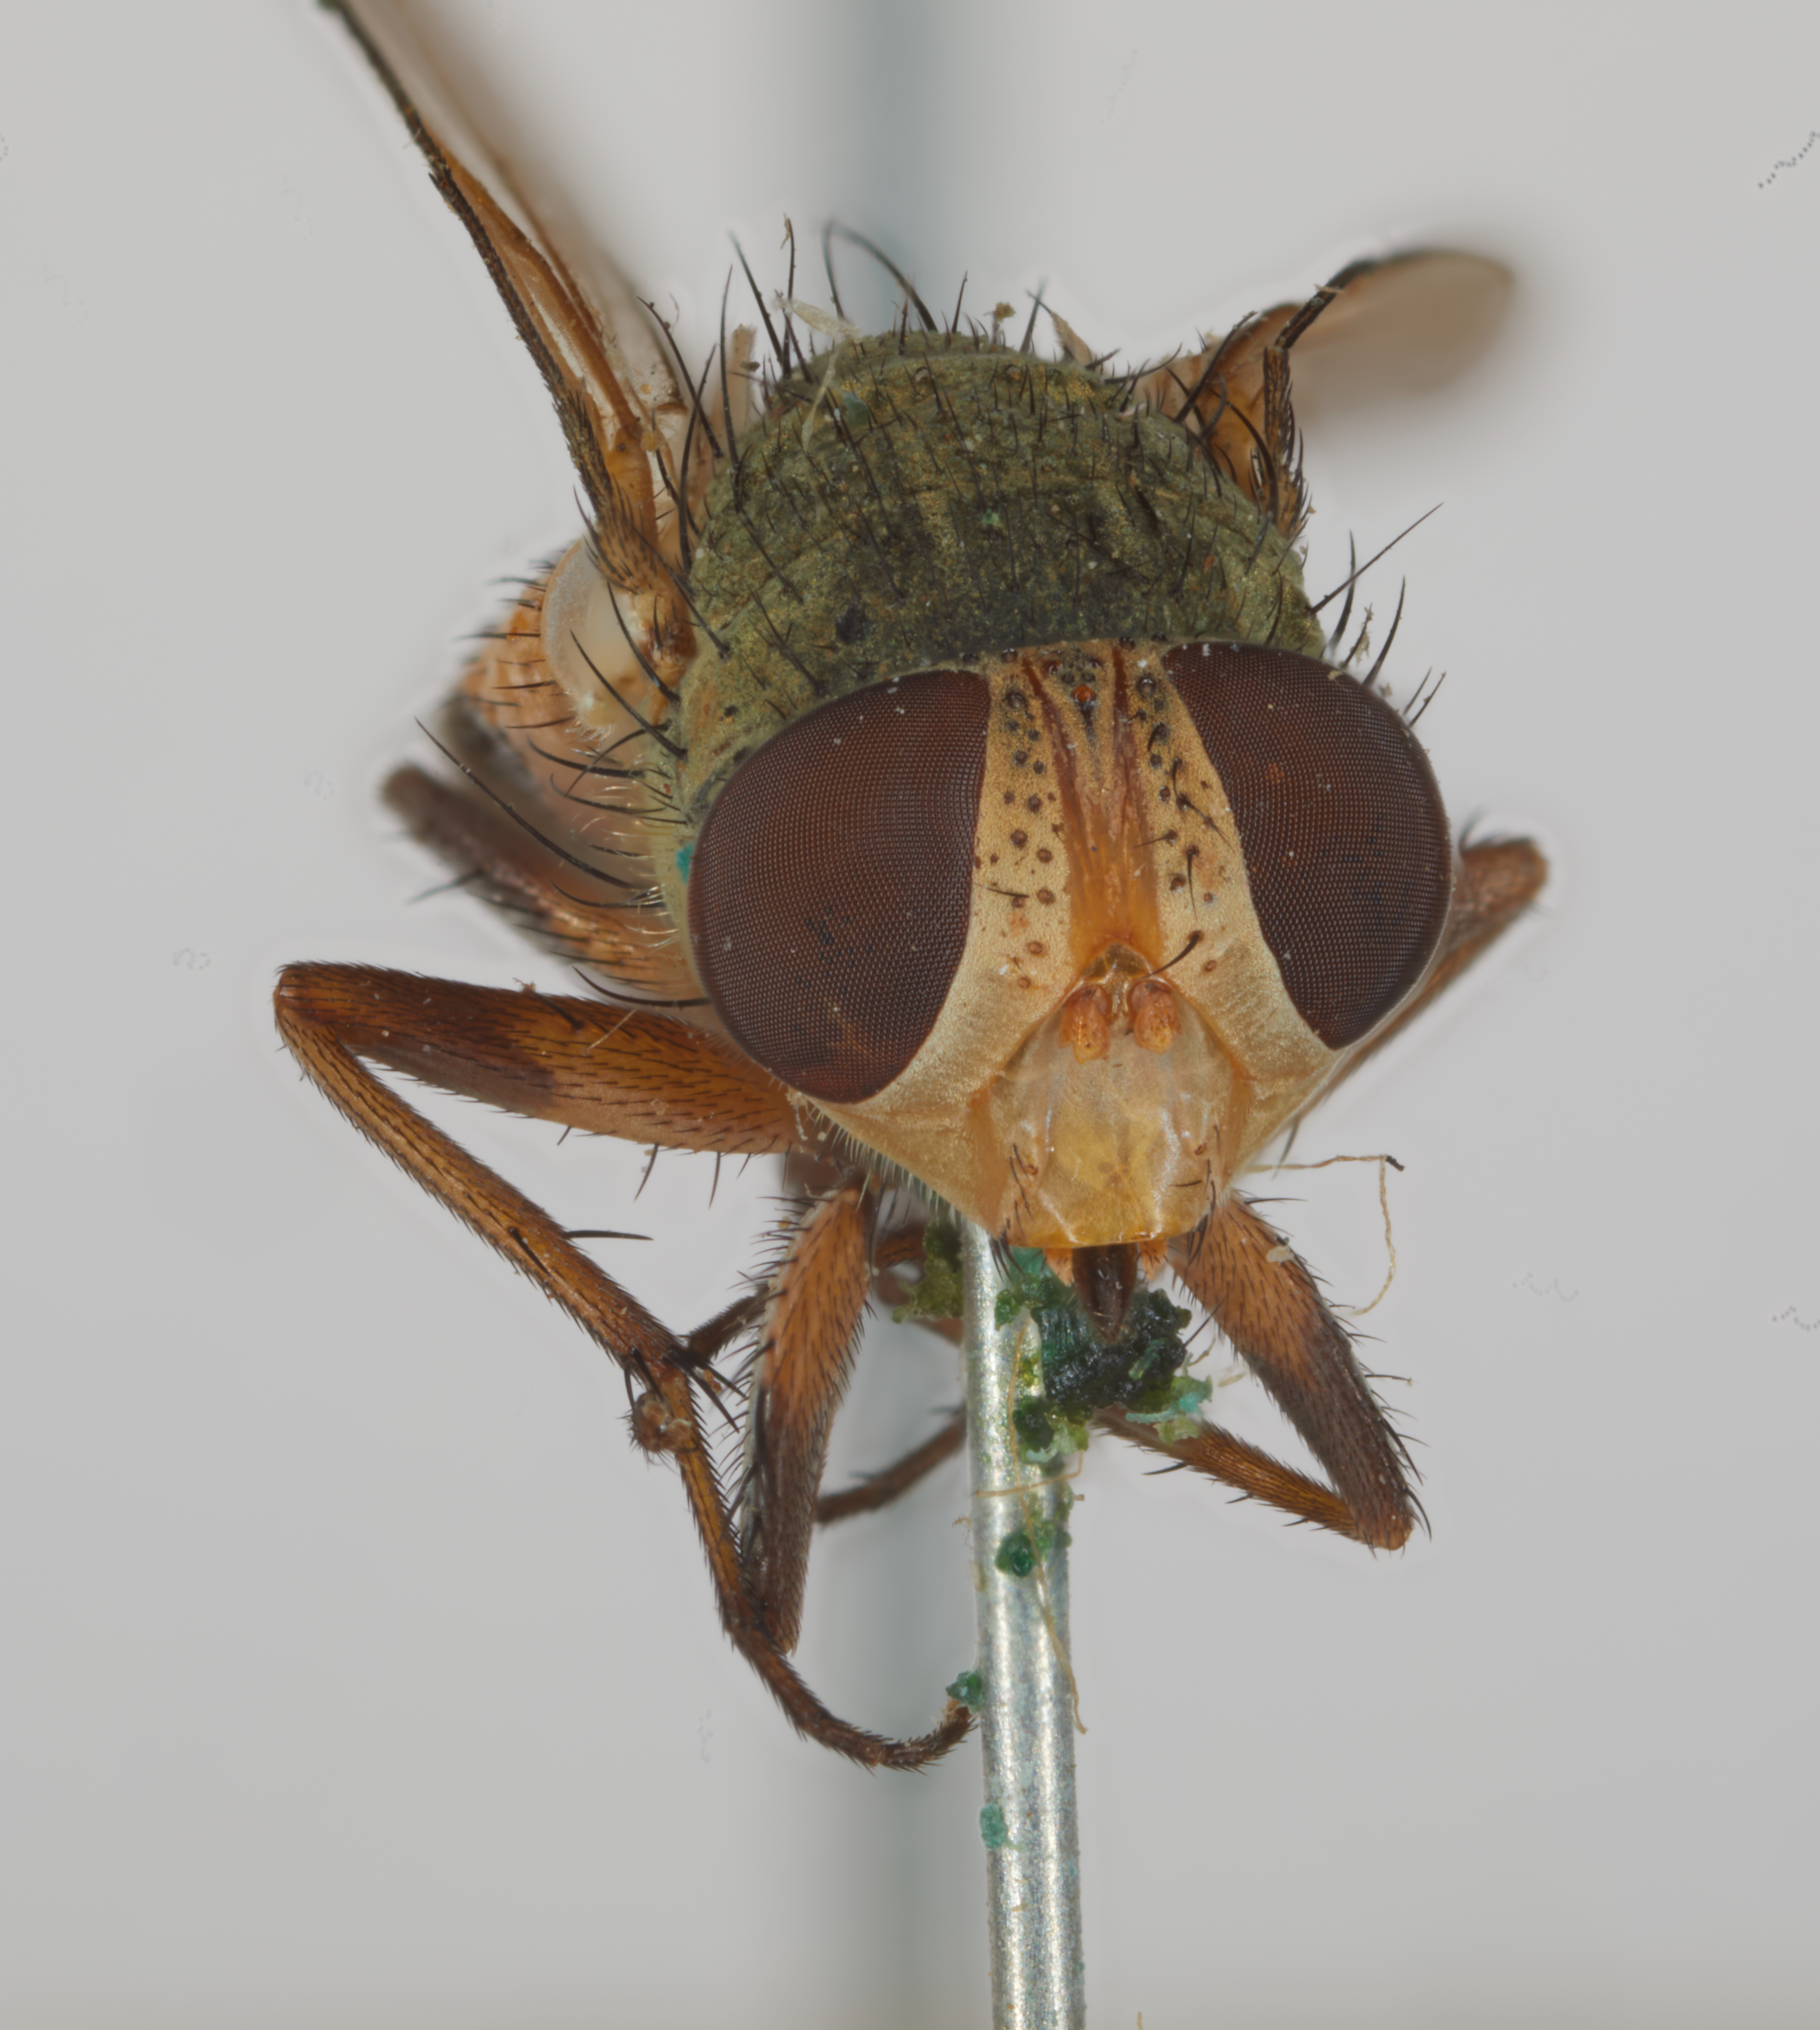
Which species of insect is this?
Metallea flavibasis
